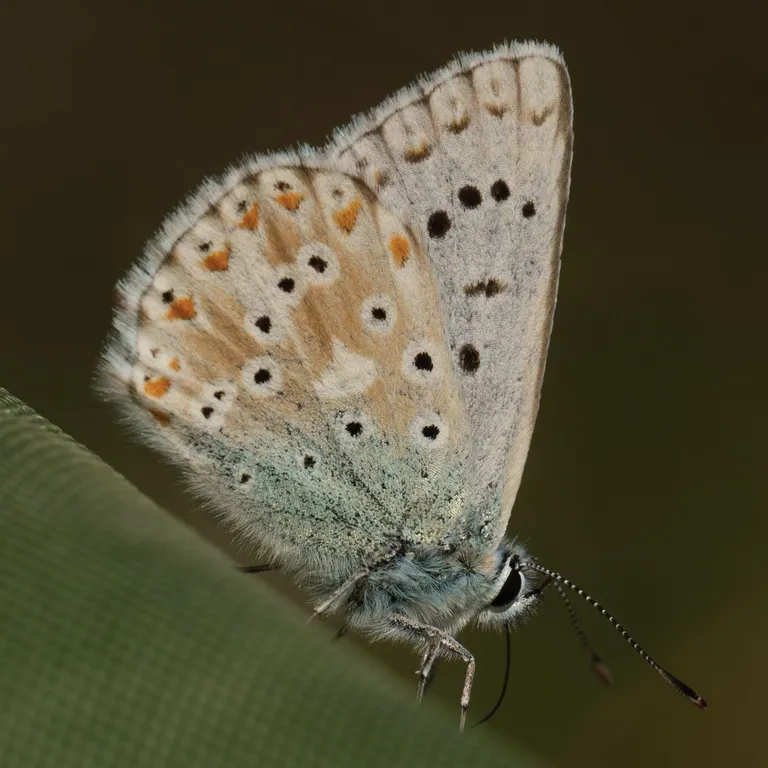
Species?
Lysandra coridon
